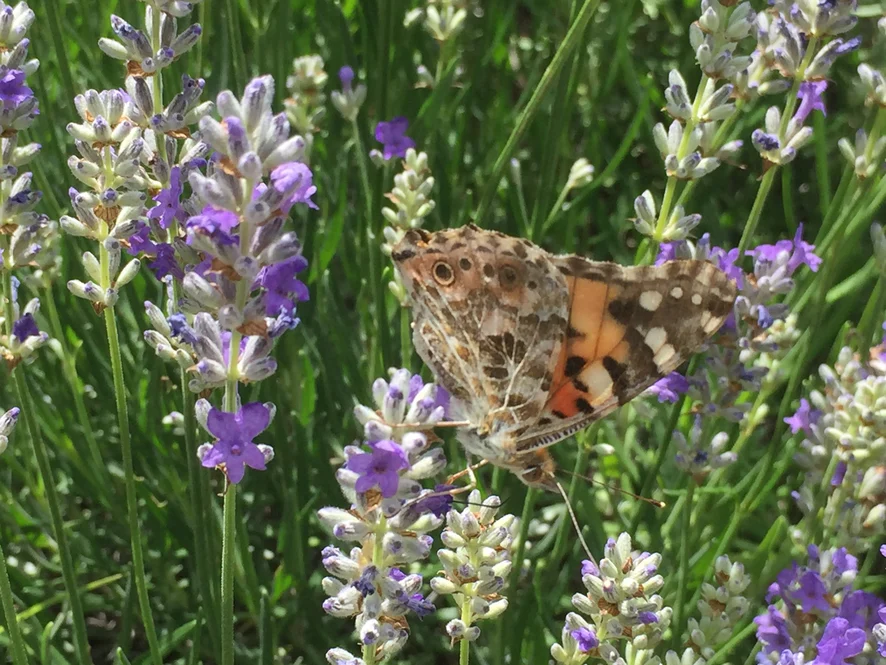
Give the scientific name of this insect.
Vanessa cardui
